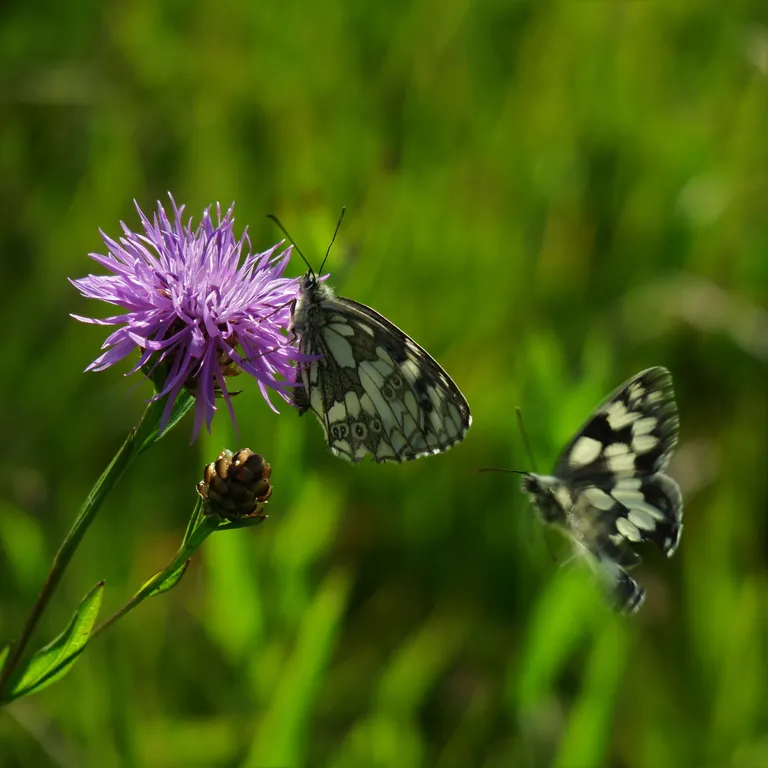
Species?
Melanargia galathea
